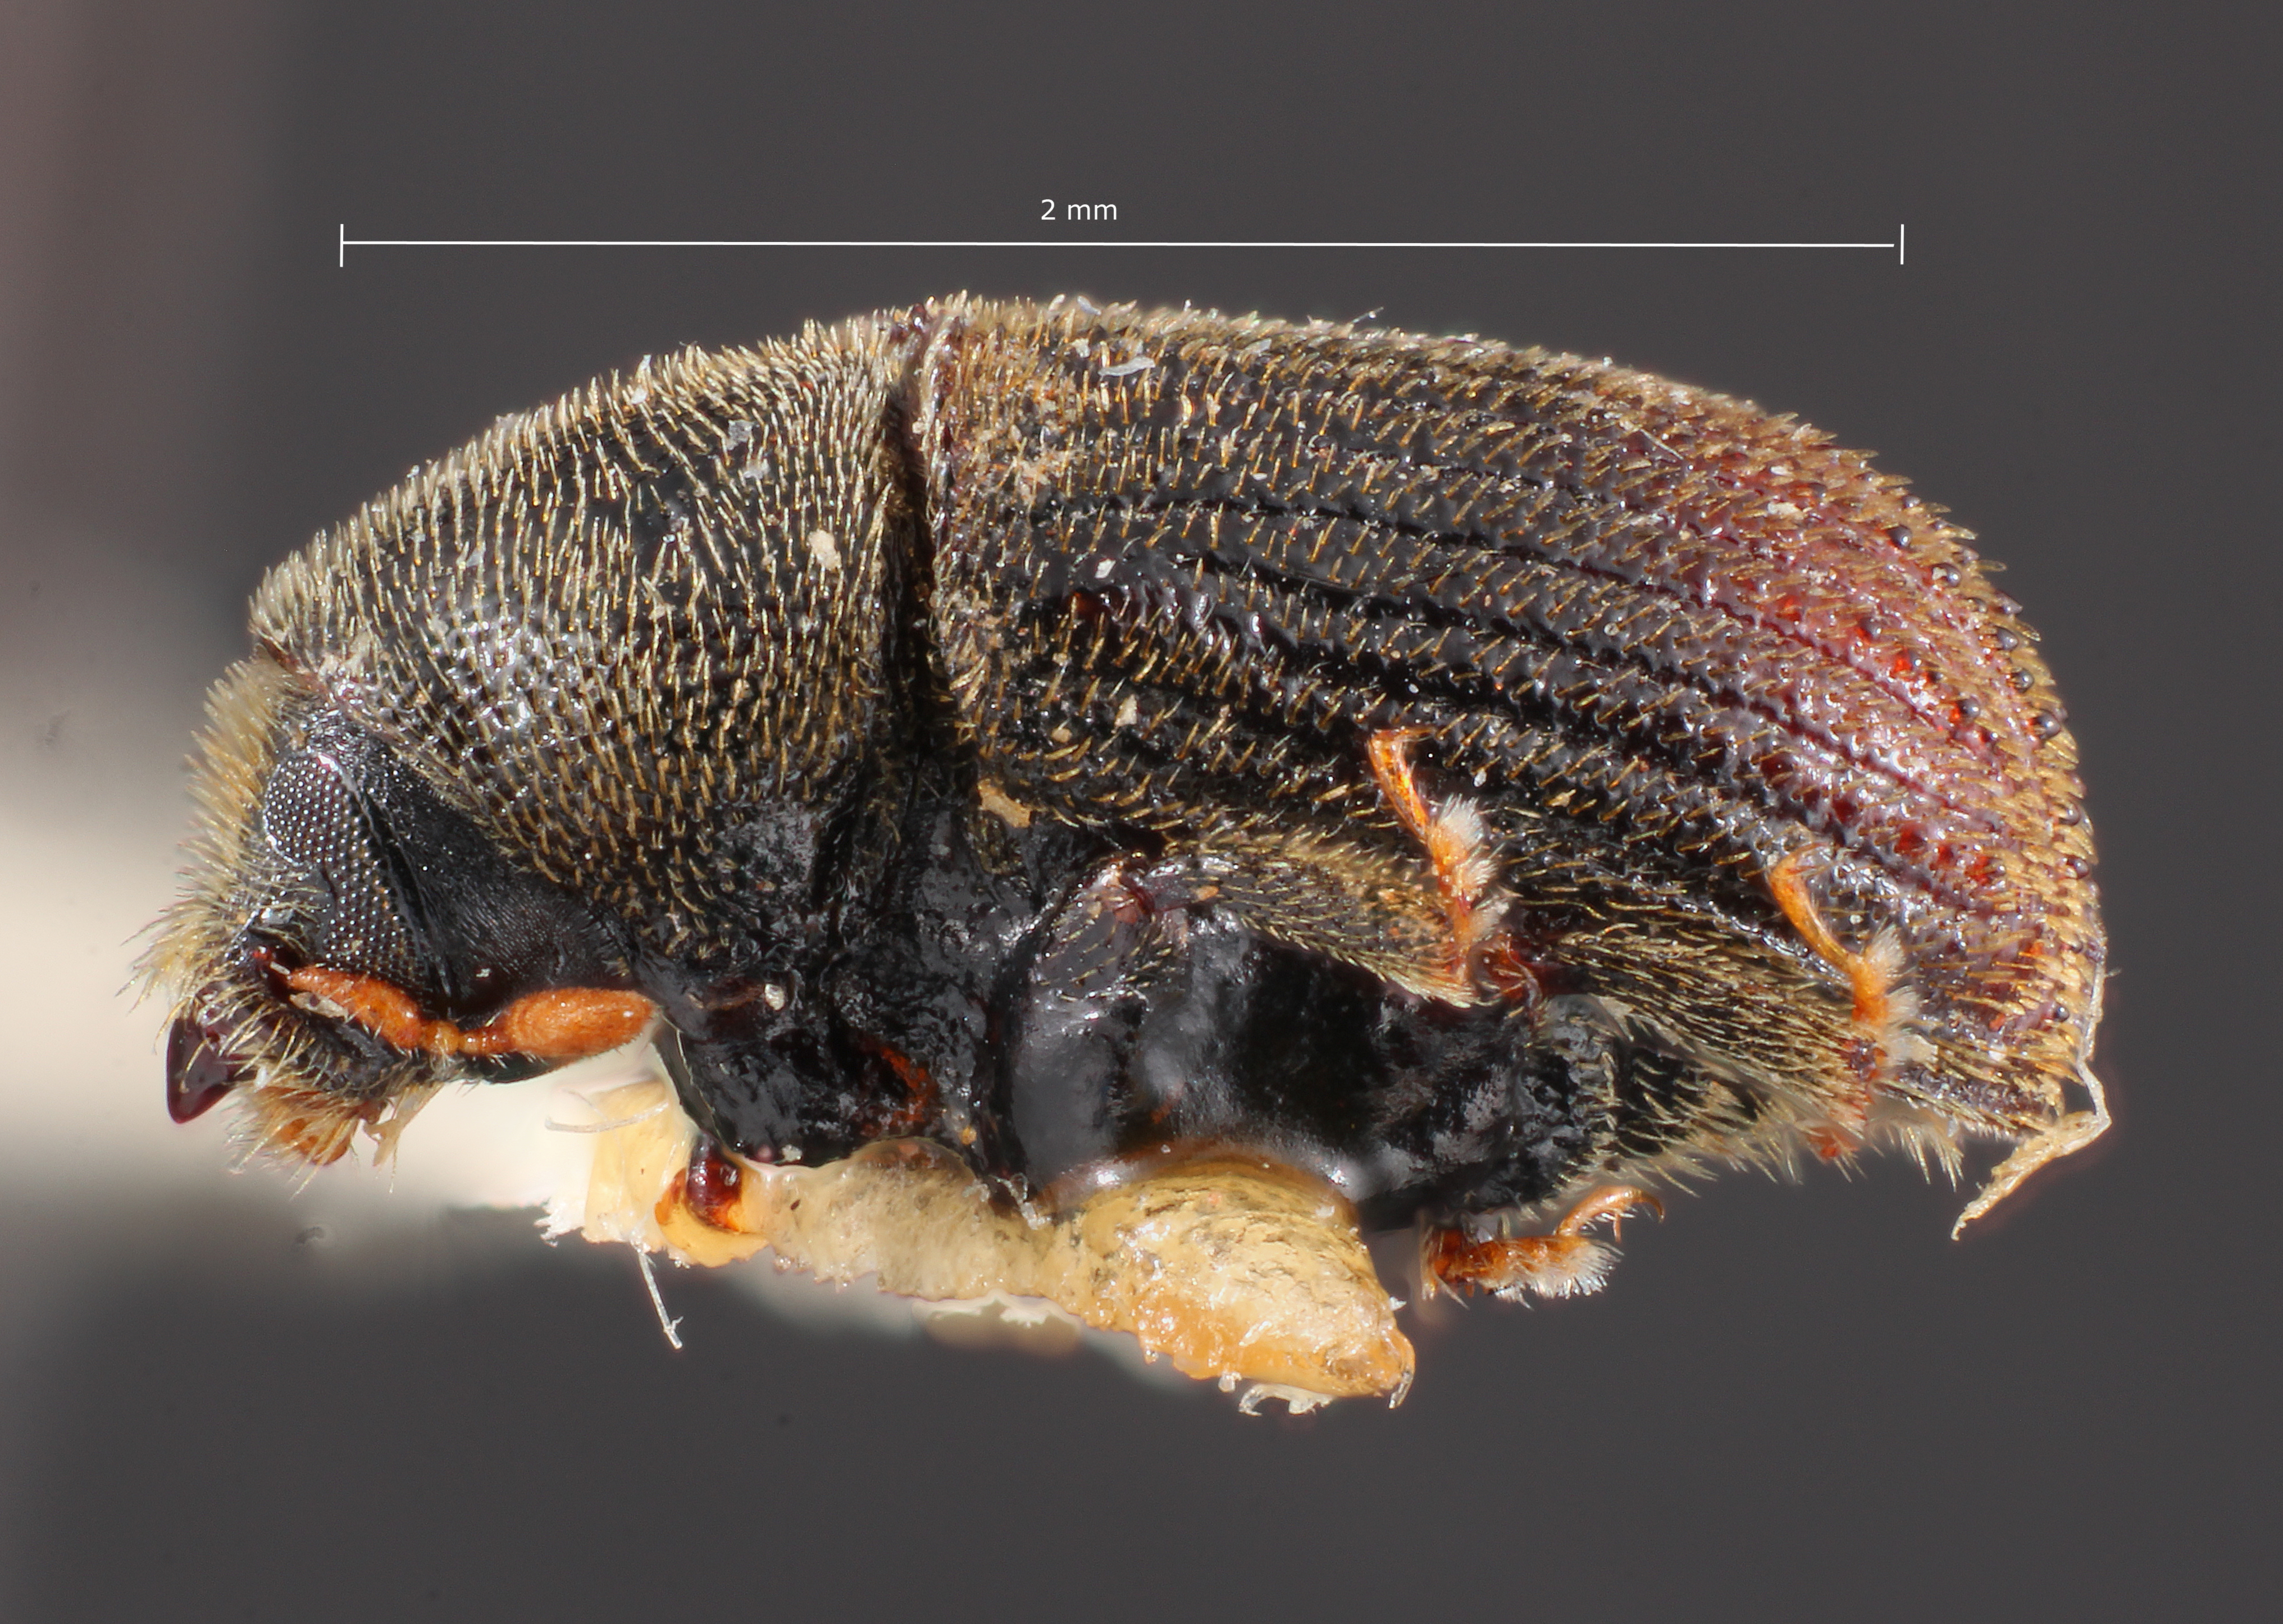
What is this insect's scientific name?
Phloeosinus keeni
